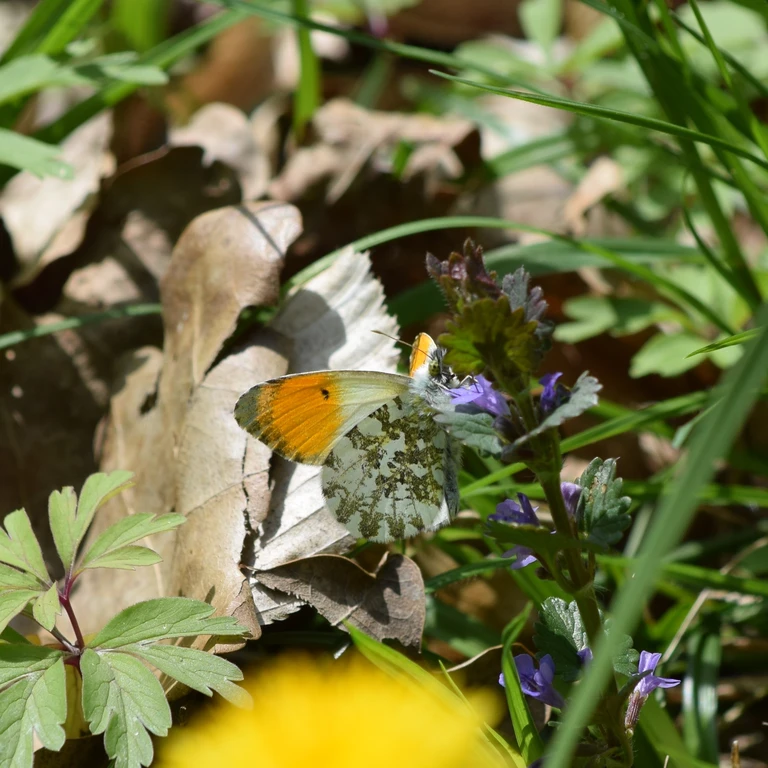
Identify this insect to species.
Anthocharis cardamines
